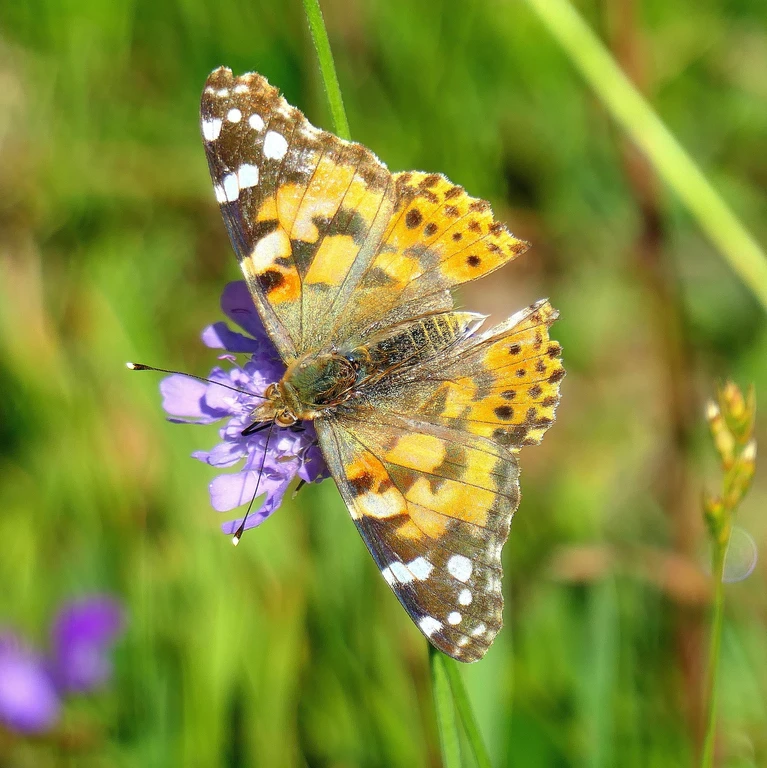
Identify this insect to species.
Vanessa cardui
